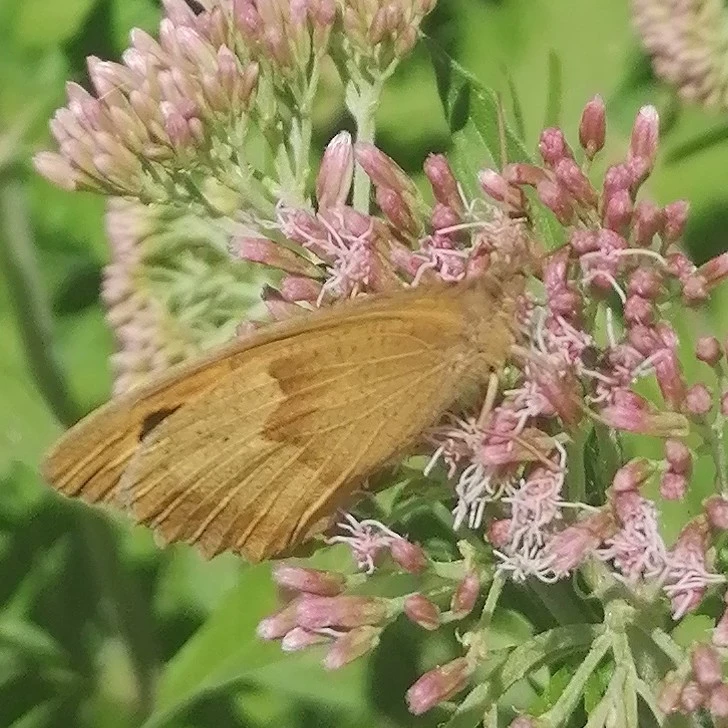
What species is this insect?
Maniola jurtina
